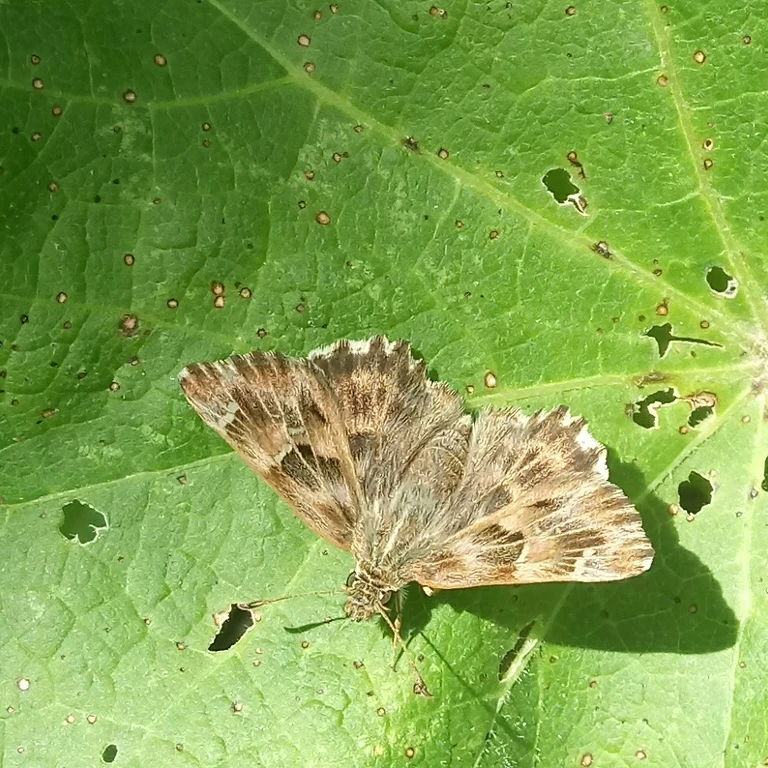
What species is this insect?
Carcharodus alceae
